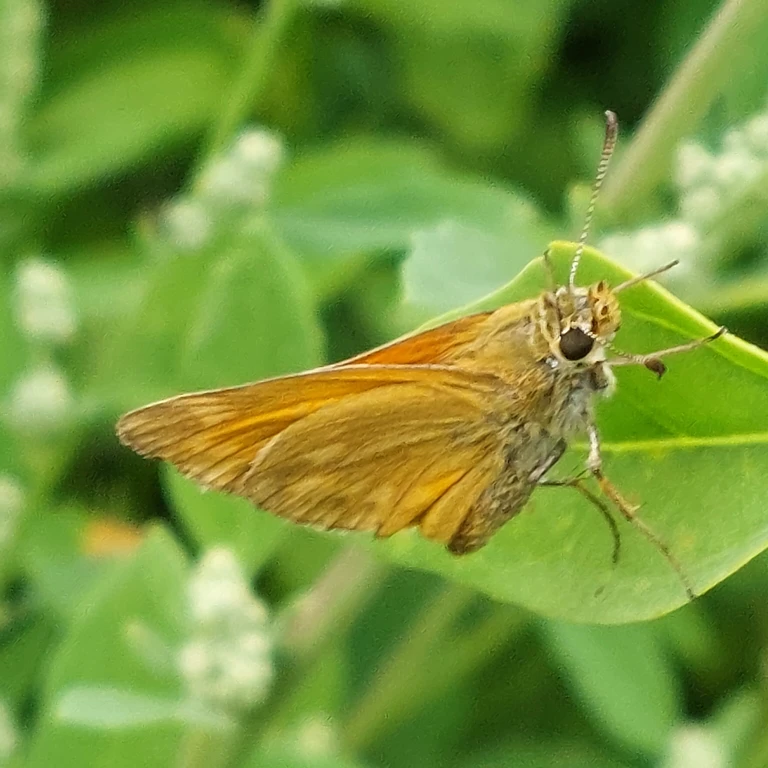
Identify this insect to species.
Ochlodes sylvanus (also Ochlodes venata)
